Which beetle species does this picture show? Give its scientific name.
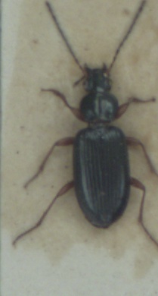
Bembidion decorum
